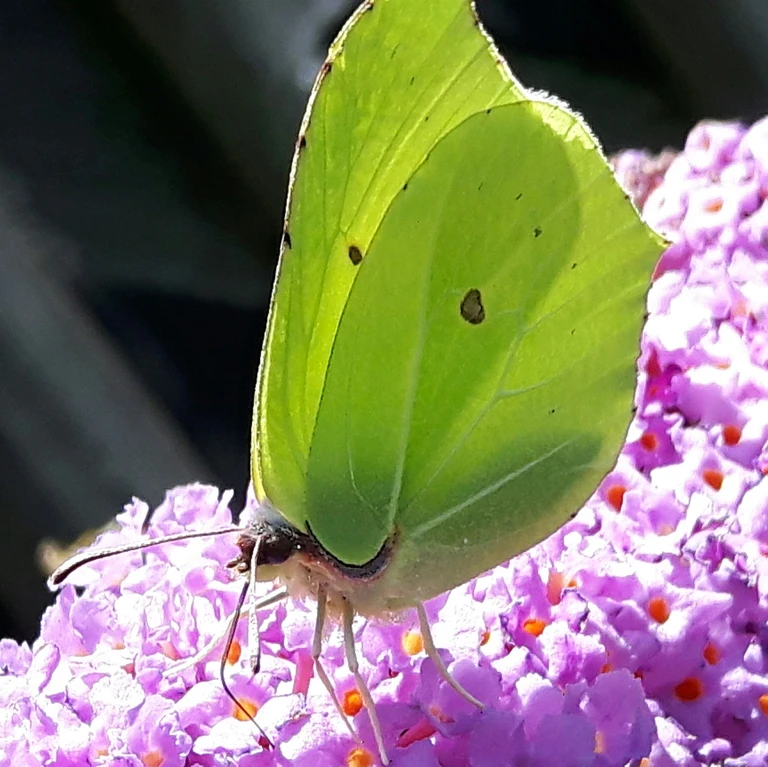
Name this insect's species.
Gonepteryx rhamni
